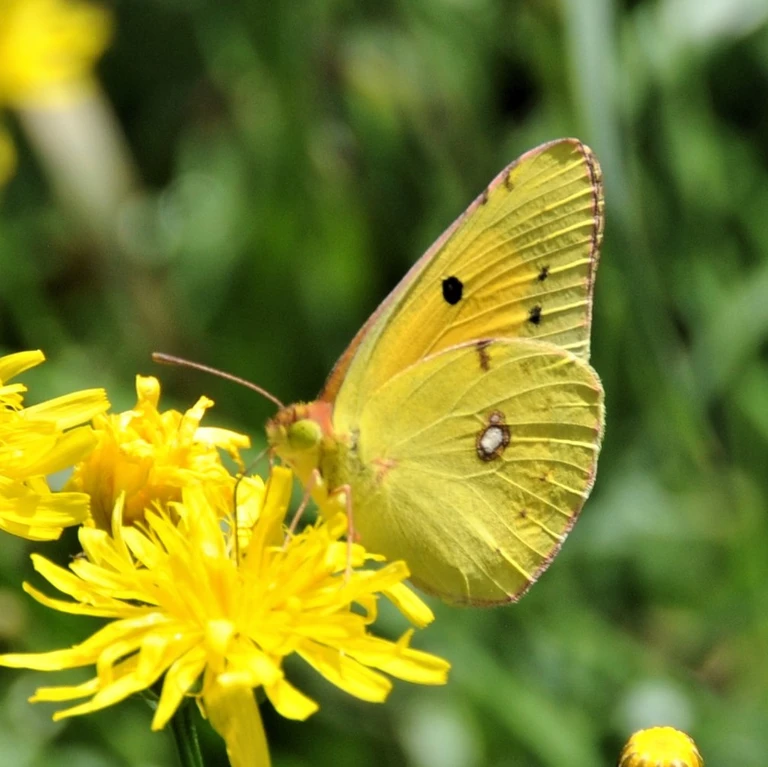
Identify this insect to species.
Colias croceus
